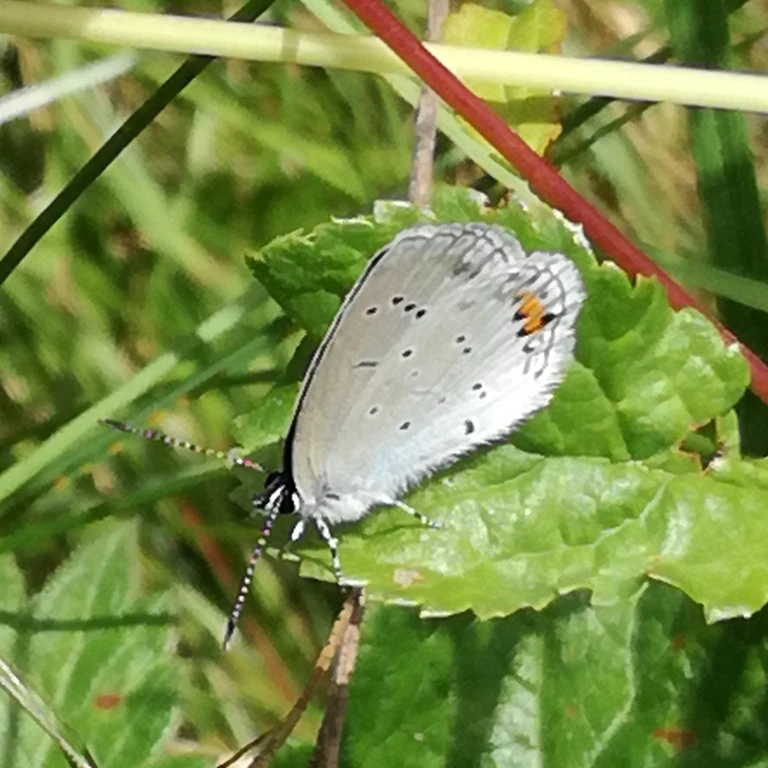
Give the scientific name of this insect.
Cupido argiades (also Elkalyce argiades)
